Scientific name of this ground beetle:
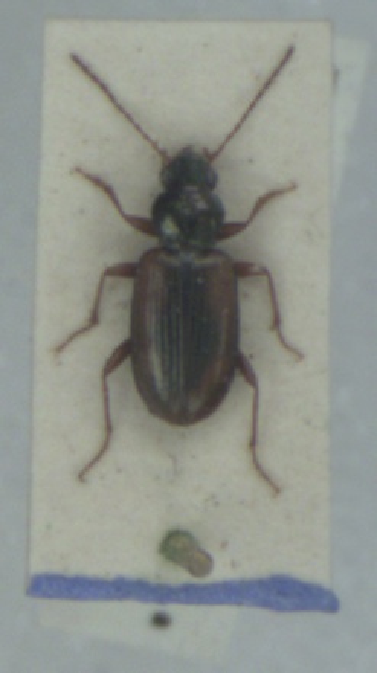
Bembidion maritimum
